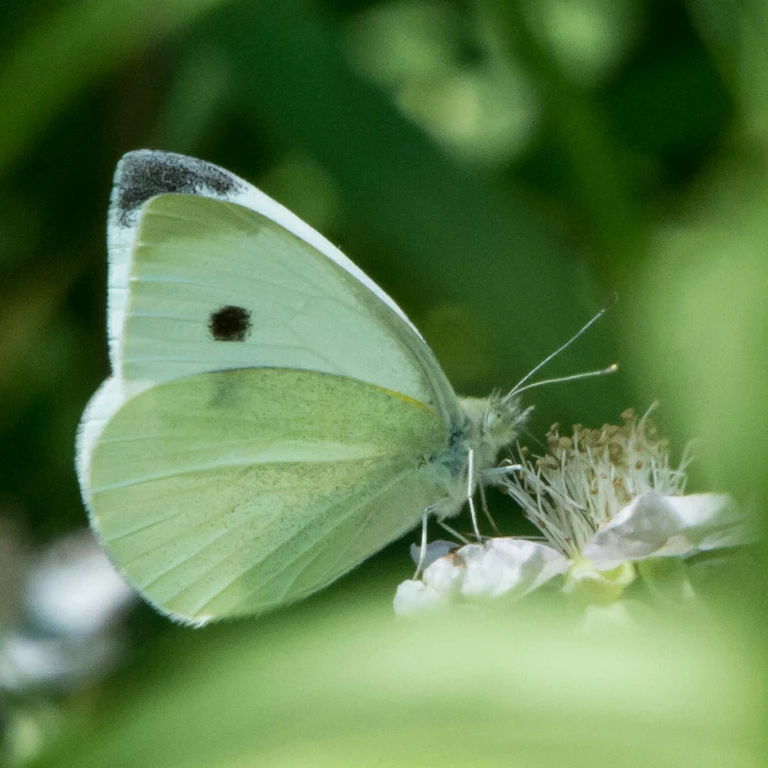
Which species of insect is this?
Pieris rapae
